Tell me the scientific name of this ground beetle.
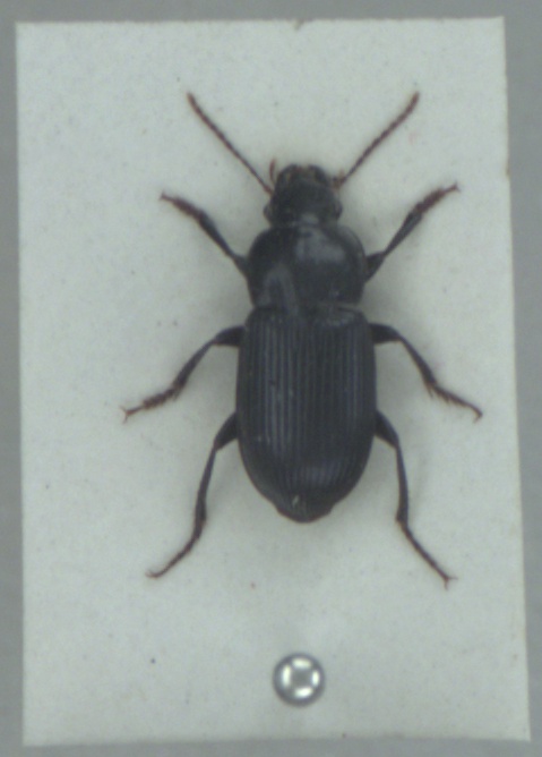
Harpalus rufipalpis
